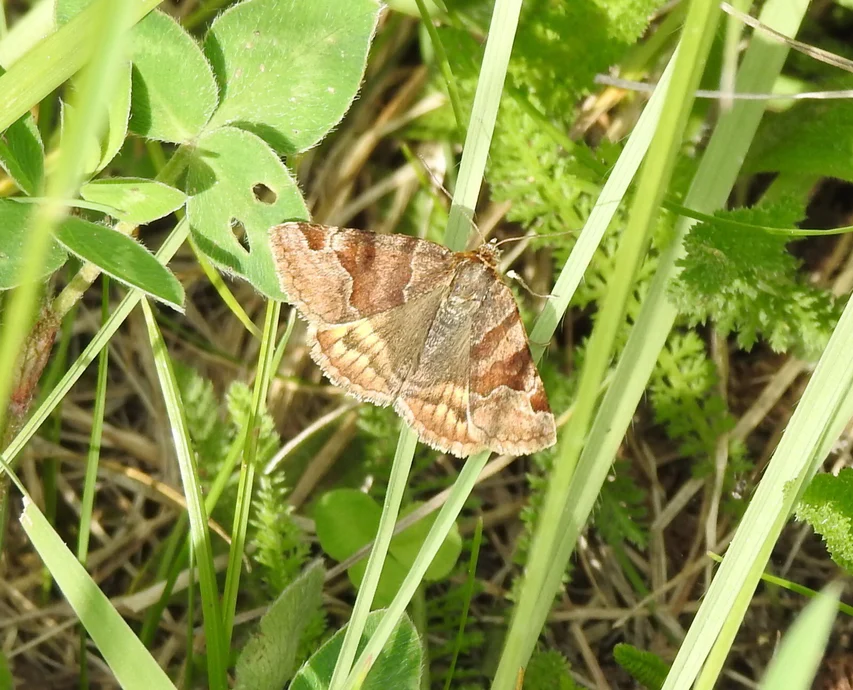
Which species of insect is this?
Euclidia glyphica
